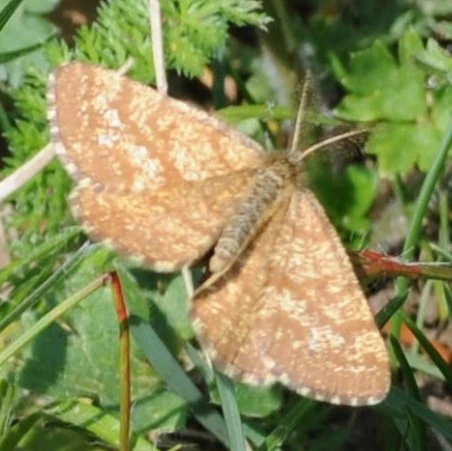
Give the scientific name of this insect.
Ematurga atomaria
